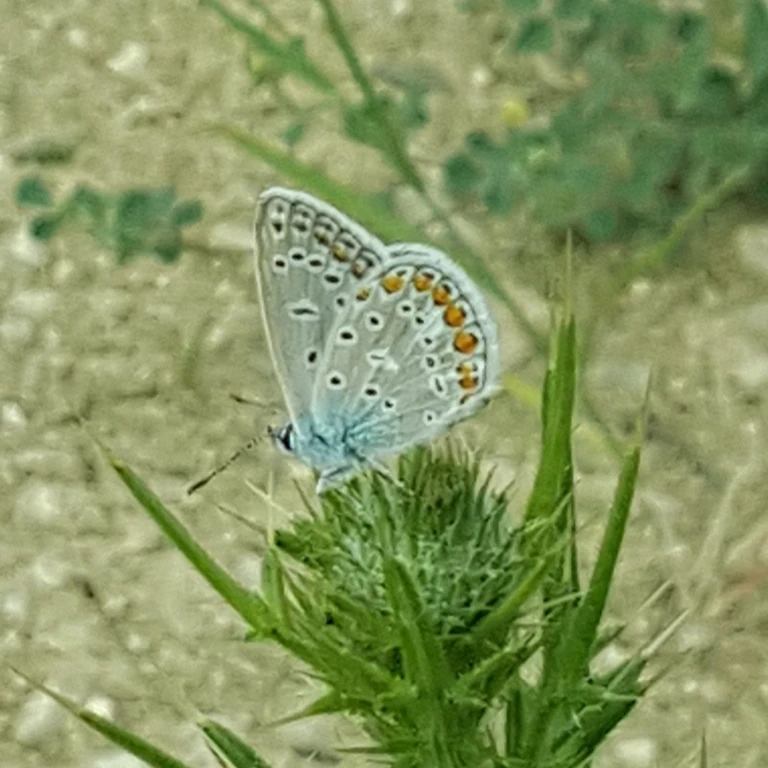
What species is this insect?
Polyommatus icarus
